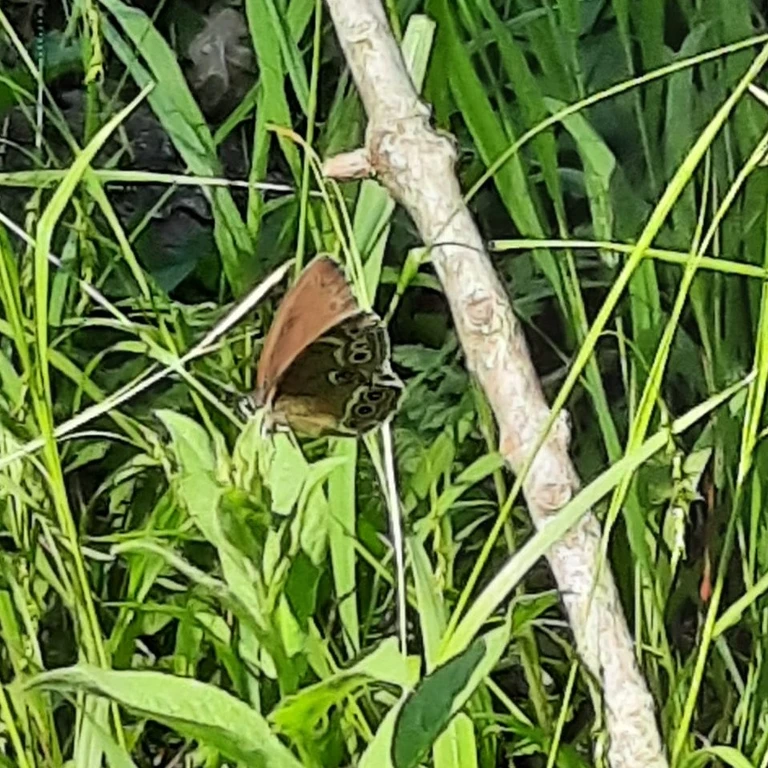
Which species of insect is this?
Lopinga achine (also Pararge achine)
